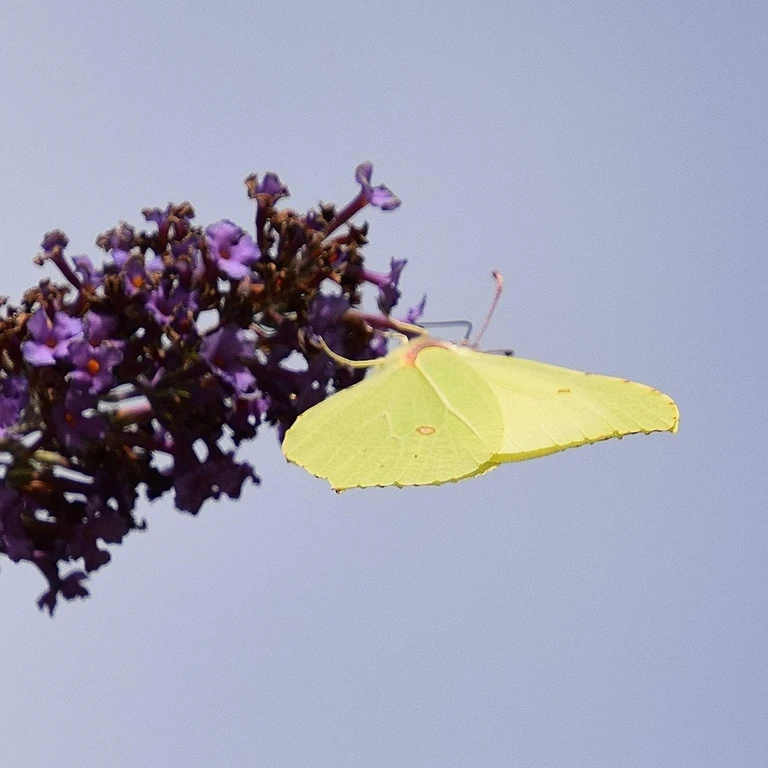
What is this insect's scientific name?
Gonepteryx rhamni
